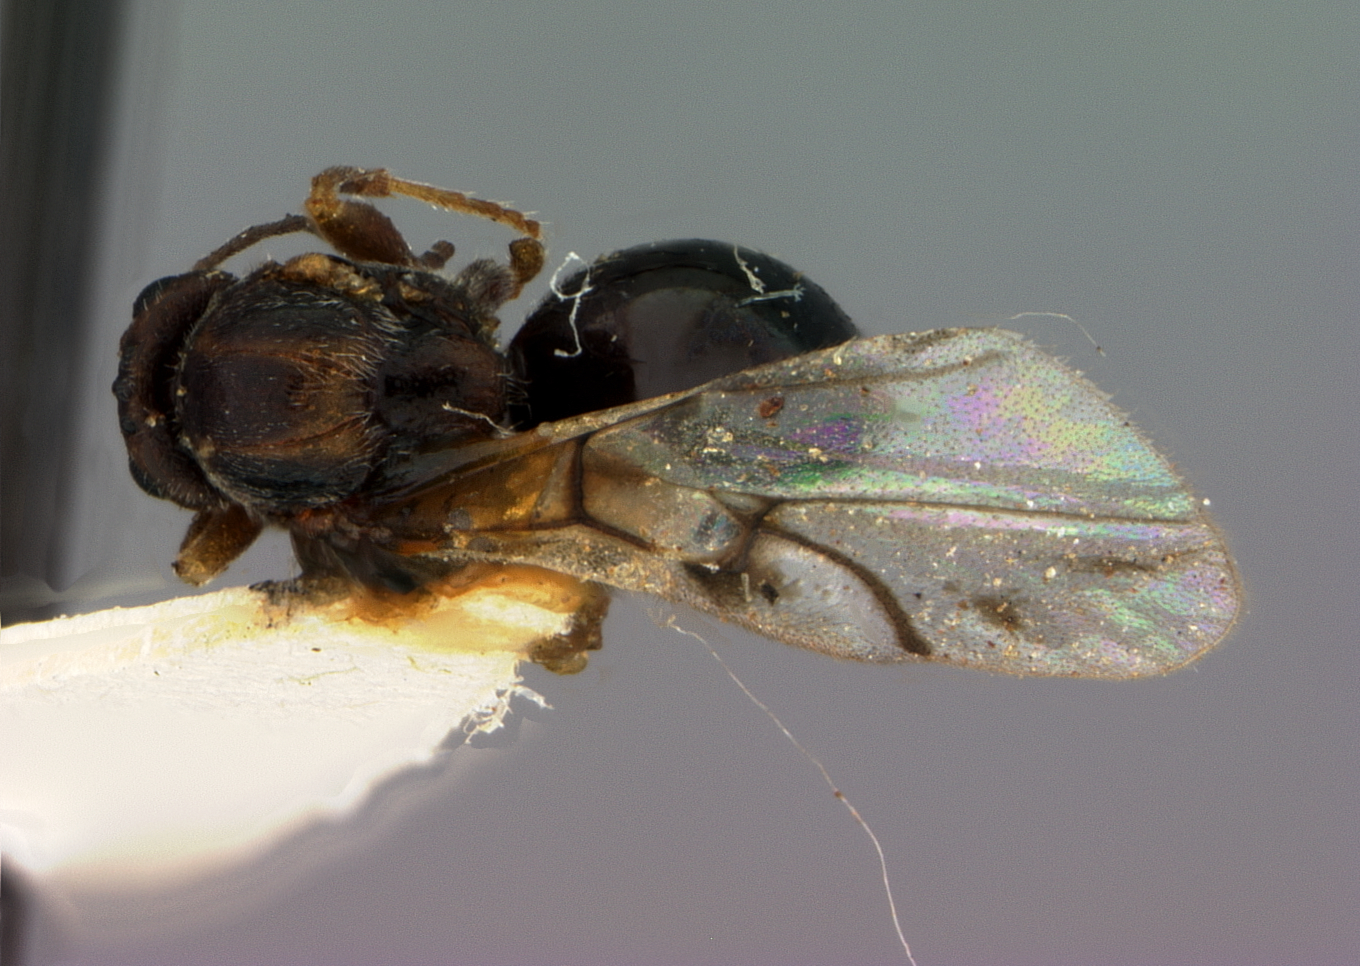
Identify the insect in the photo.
Antron magdalenae
